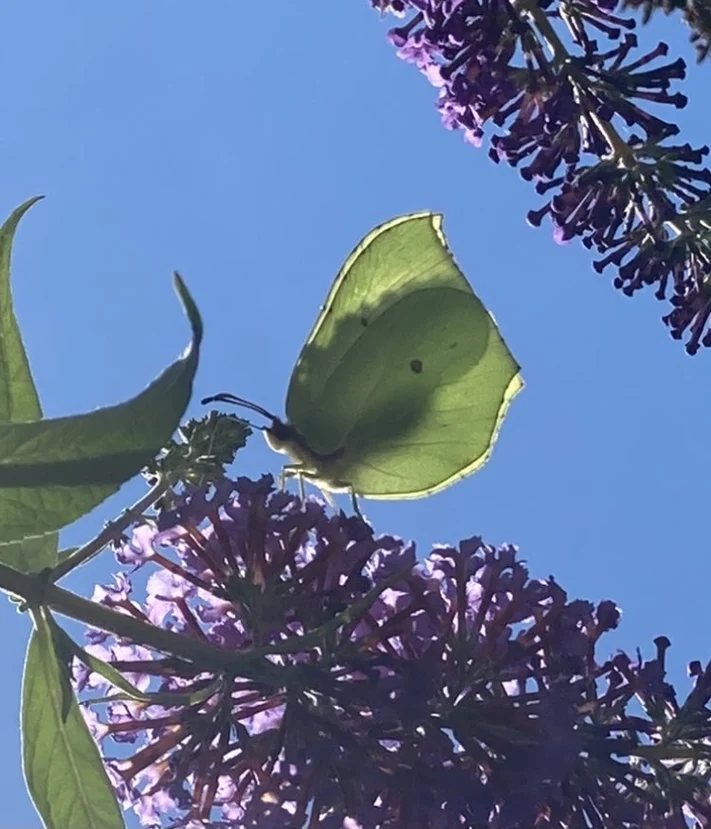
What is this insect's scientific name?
Gonepteryx rhamni
